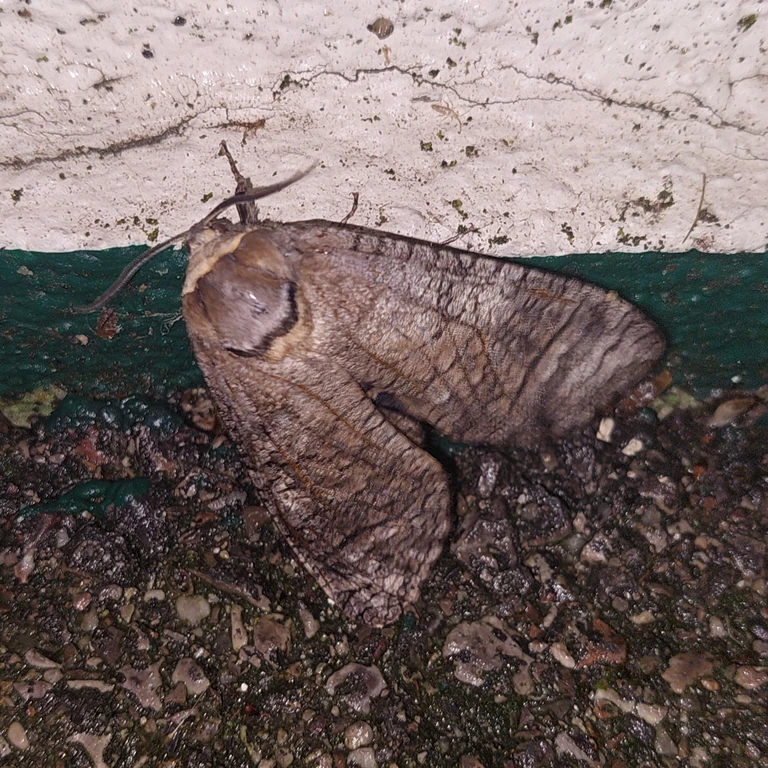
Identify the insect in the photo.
Cossus cossus
